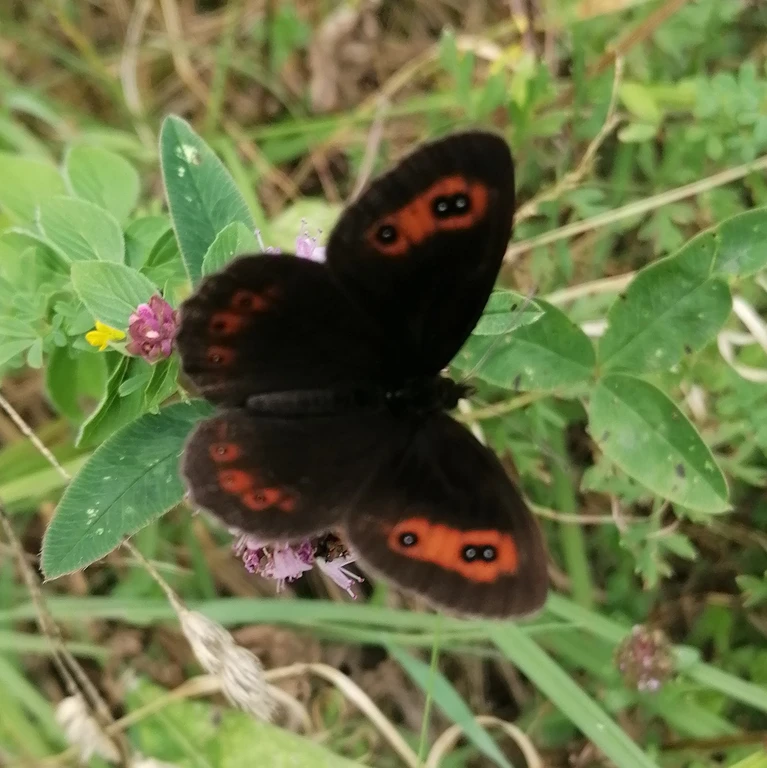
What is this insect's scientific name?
Erebia aethiops
